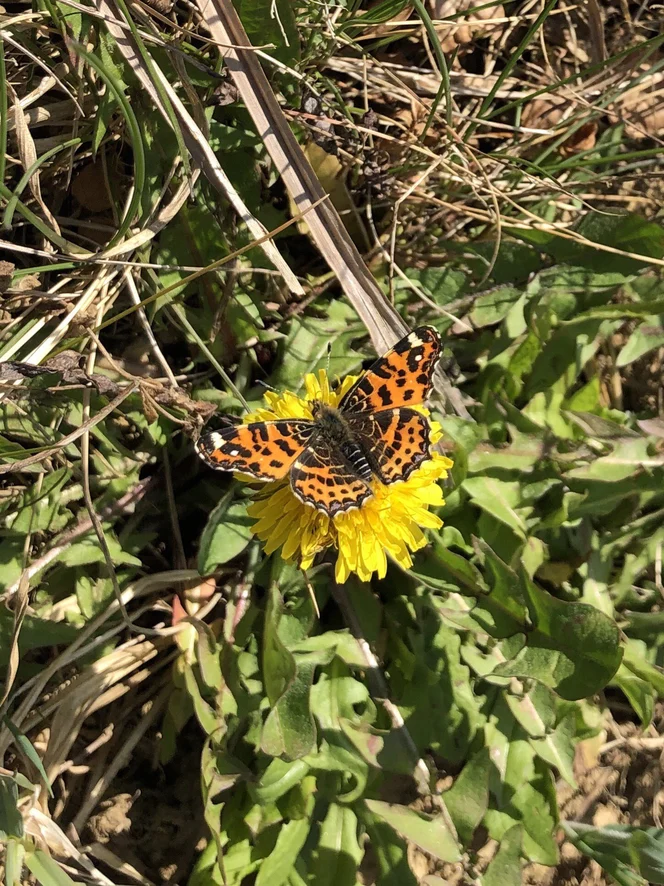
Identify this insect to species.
Araschnia levana
